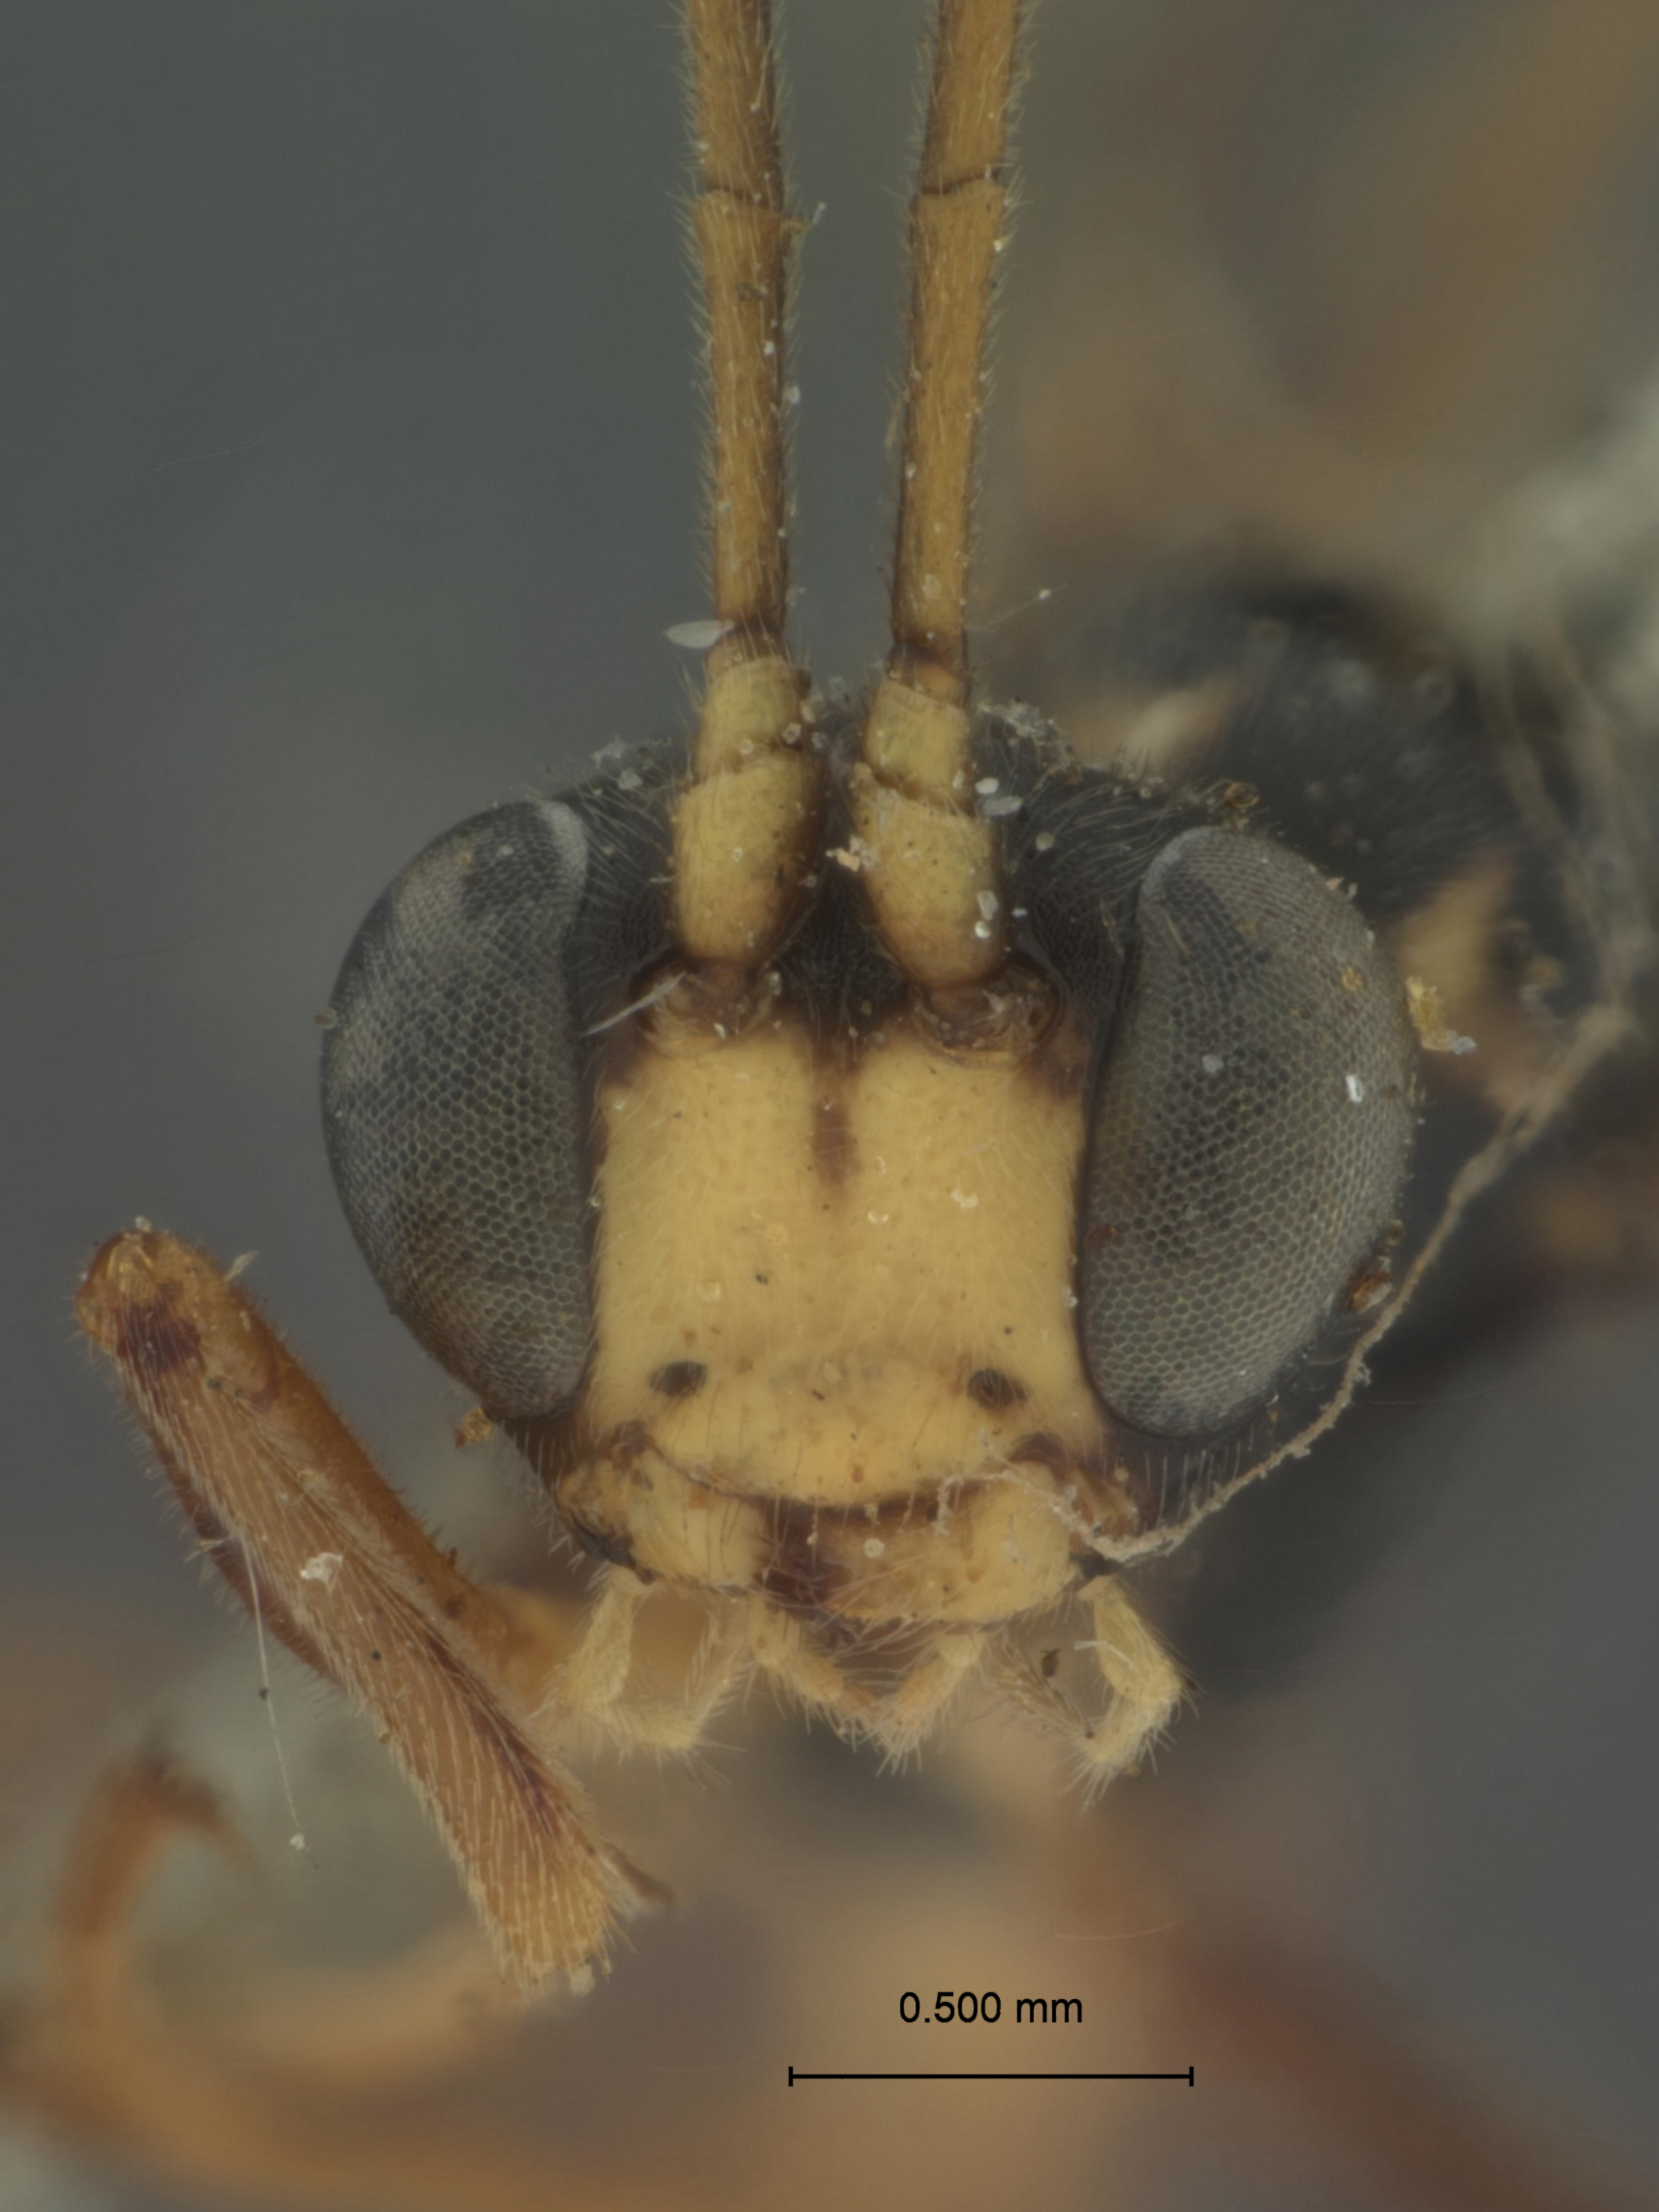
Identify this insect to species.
Calliphrurus confusus
